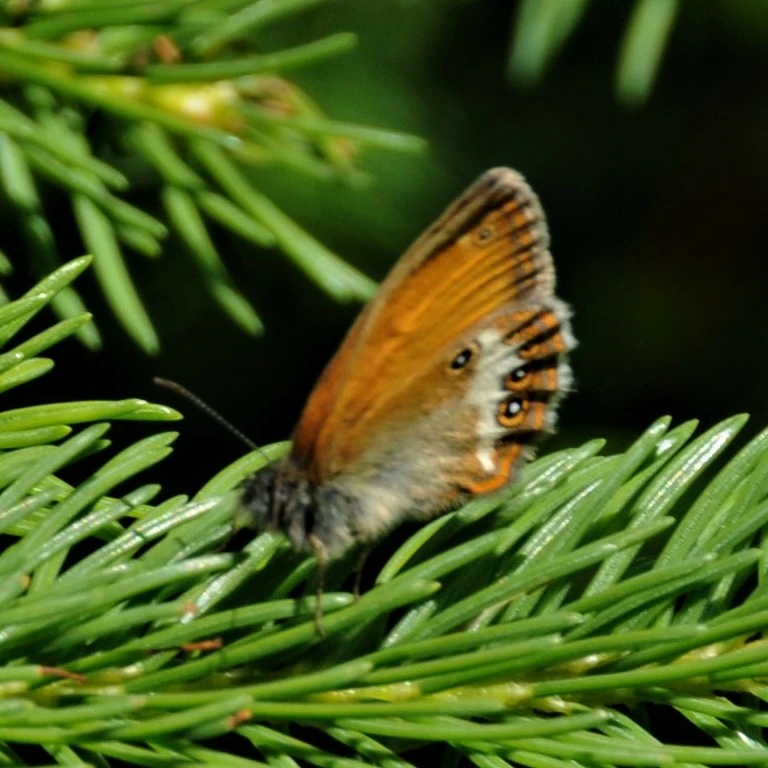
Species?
Coenonympha arcania
